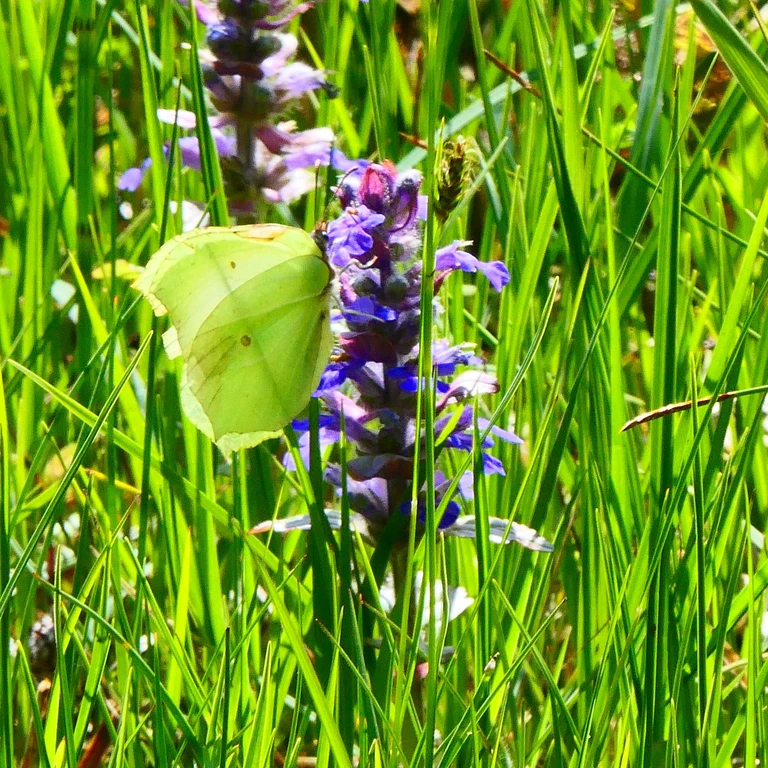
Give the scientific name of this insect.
Gonepteryx rhamni
